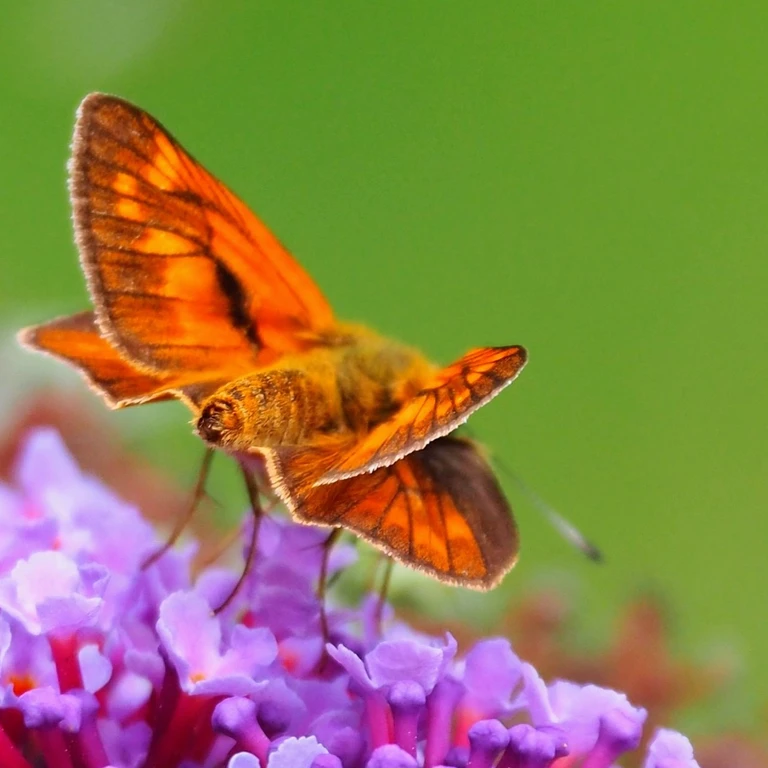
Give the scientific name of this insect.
Ochlodes sylvanus (also Ochlodes venata)
